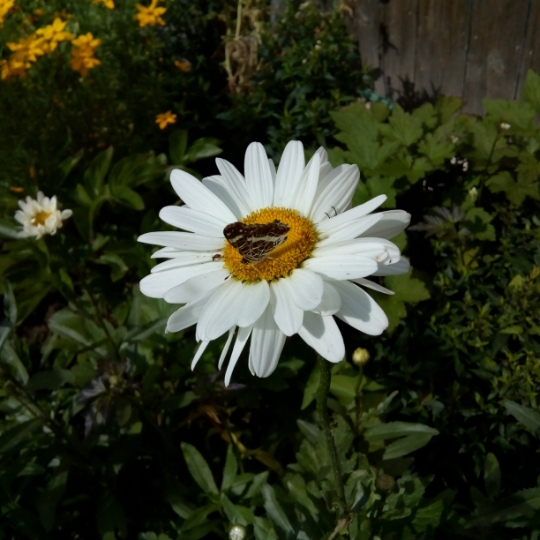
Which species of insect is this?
Araschnia levana
